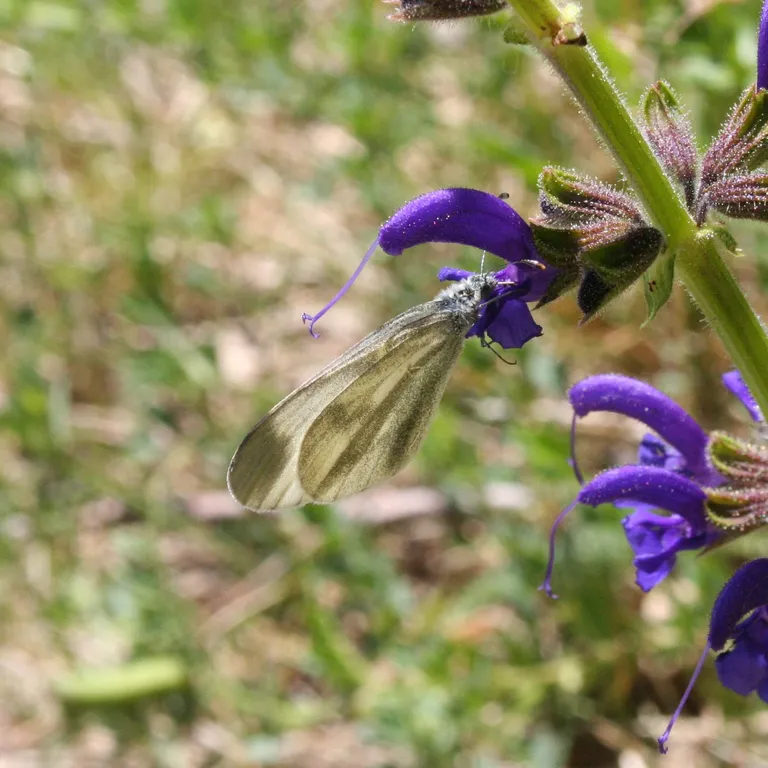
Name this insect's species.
Leptidea sinapis/juvernica
